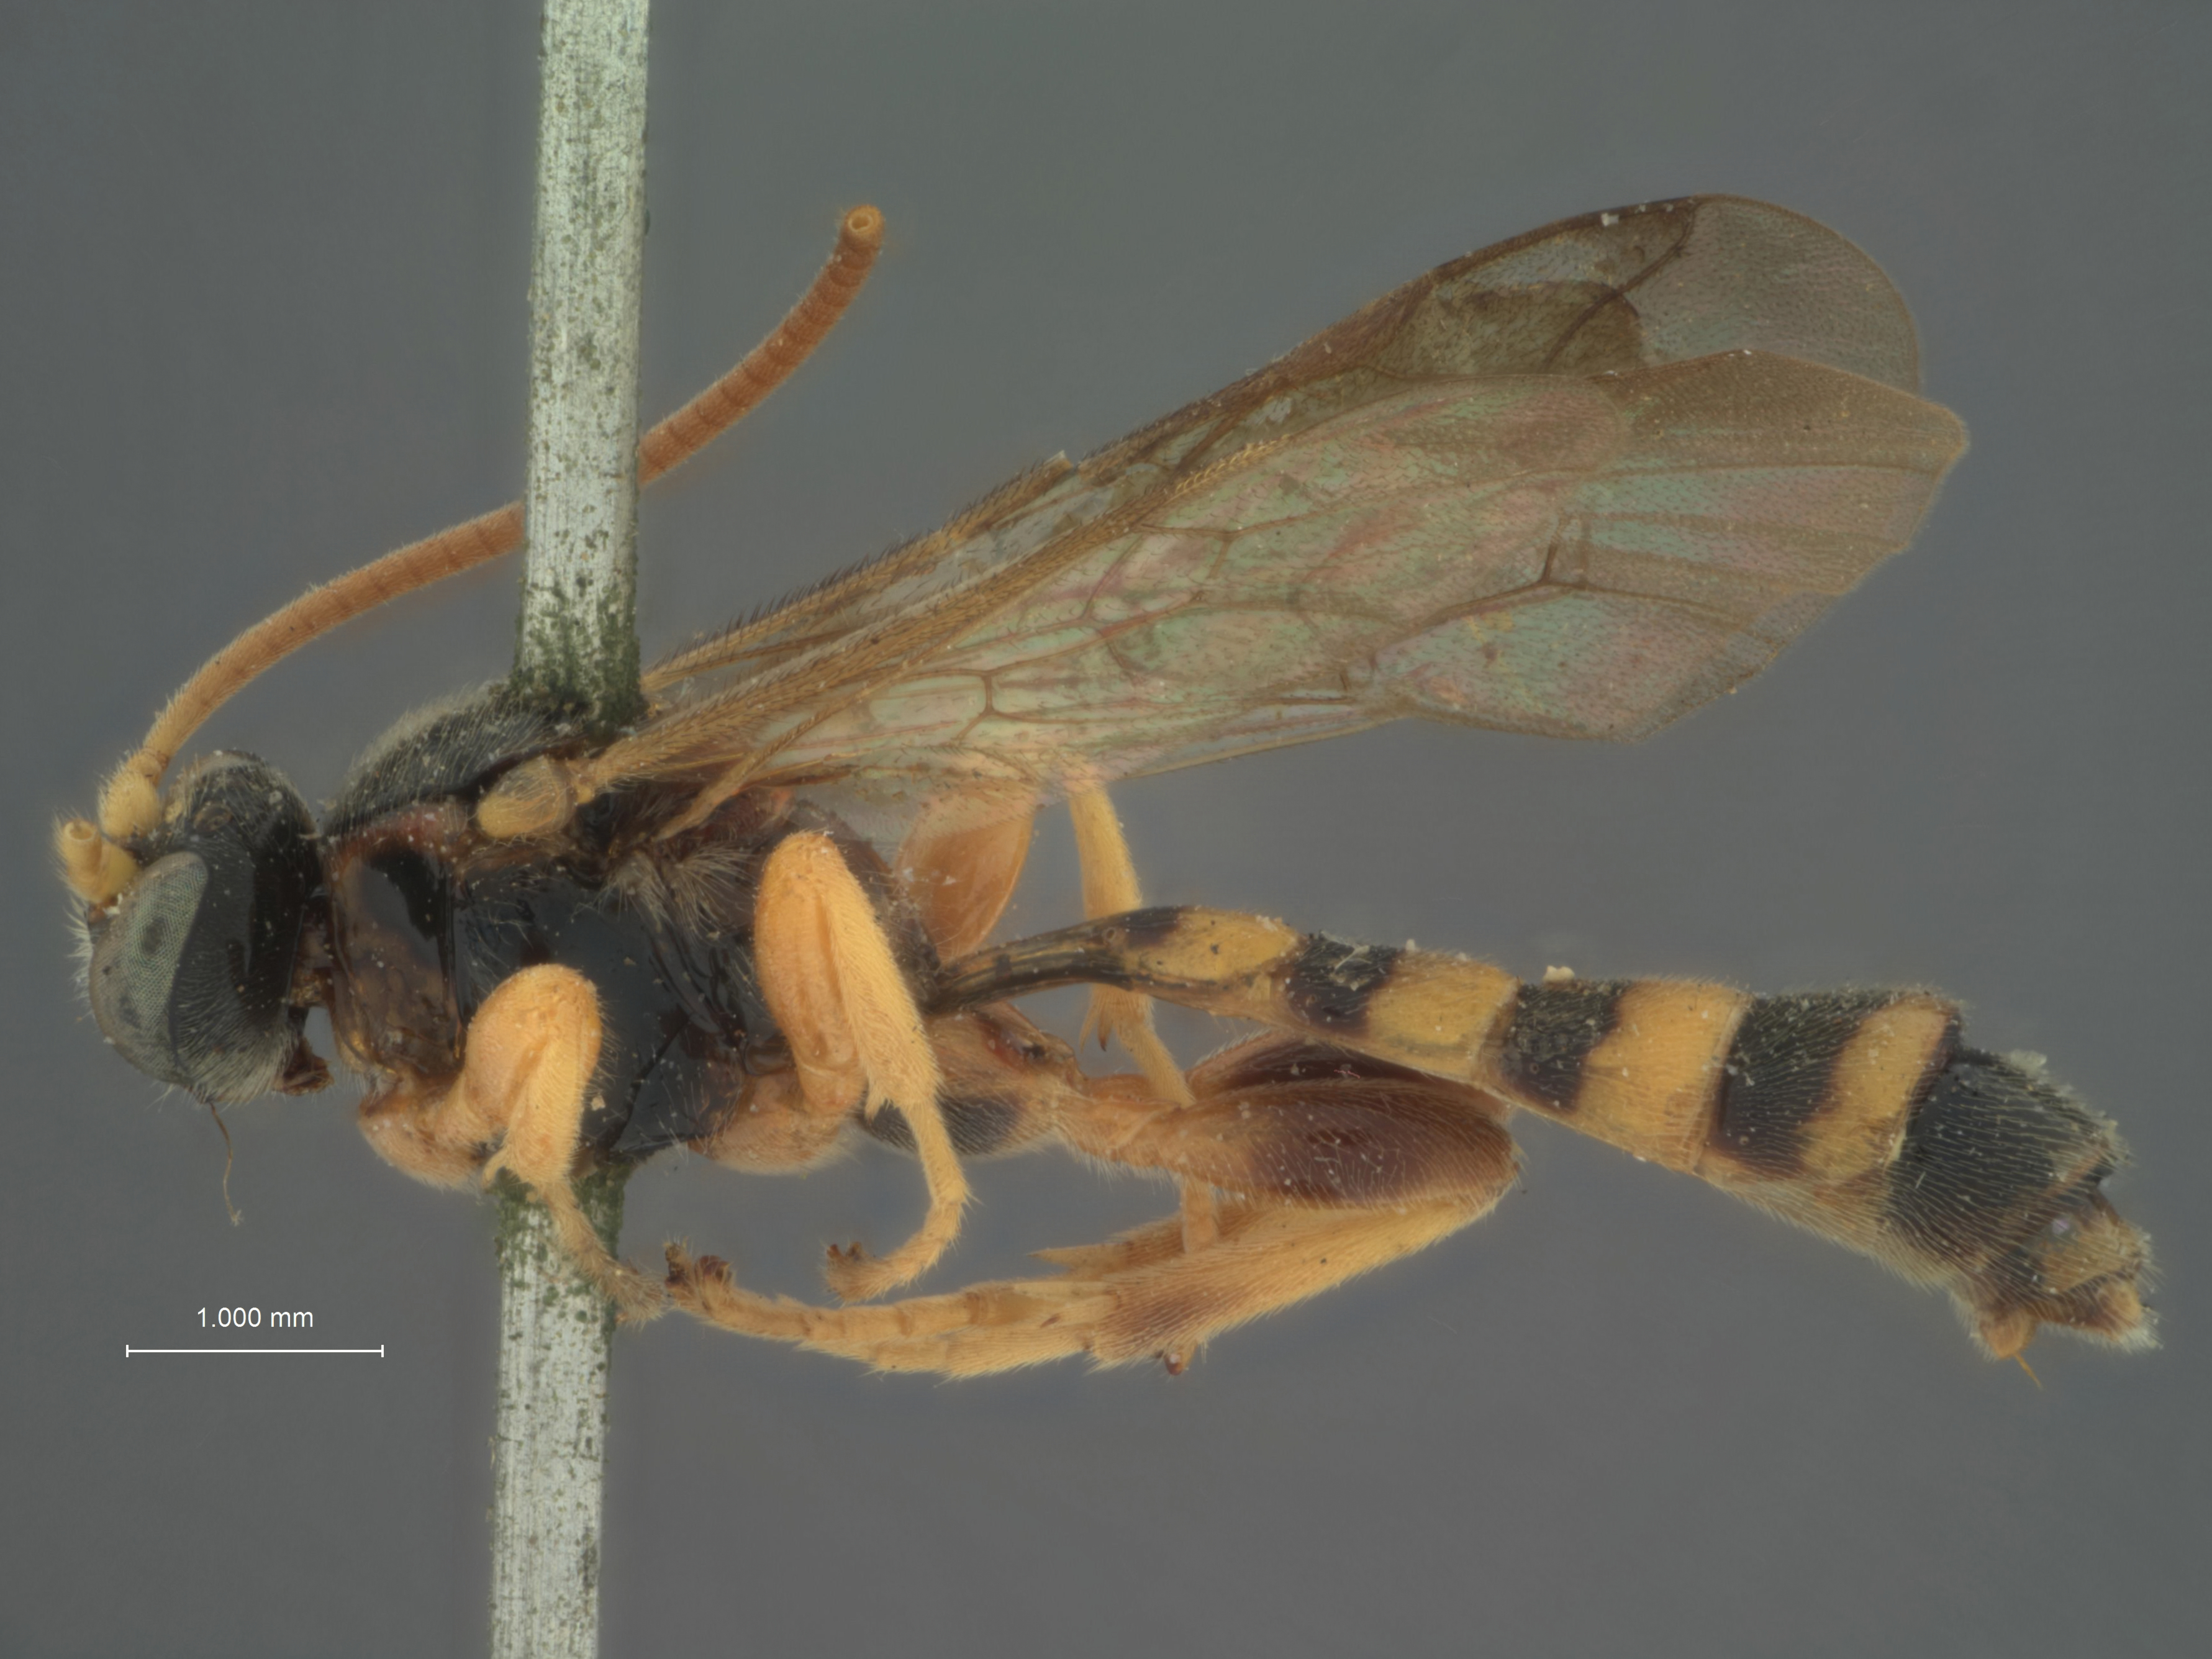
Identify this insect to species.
Ischyrocnemis carolina
